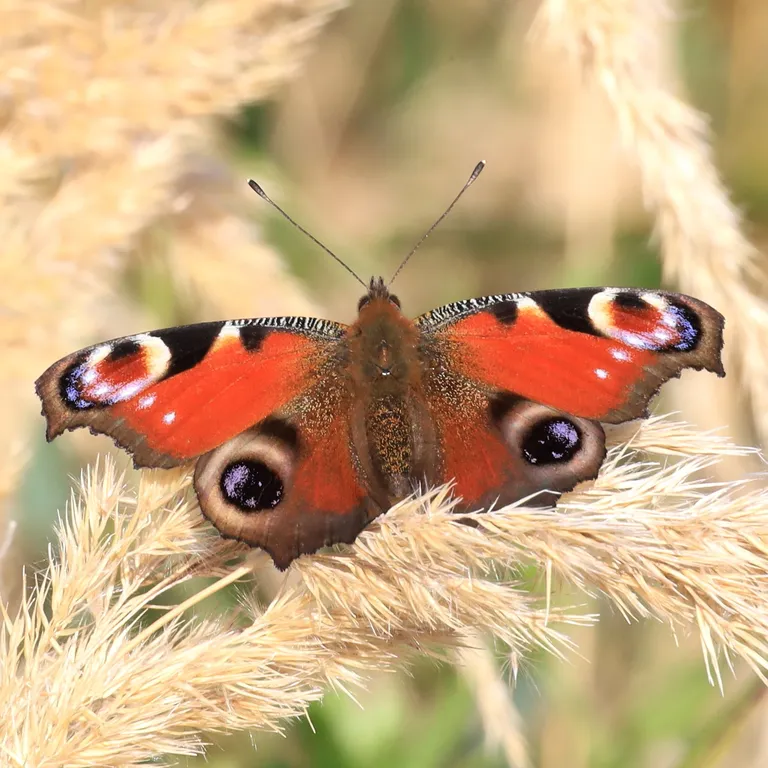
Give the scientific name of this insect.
Aglais io
